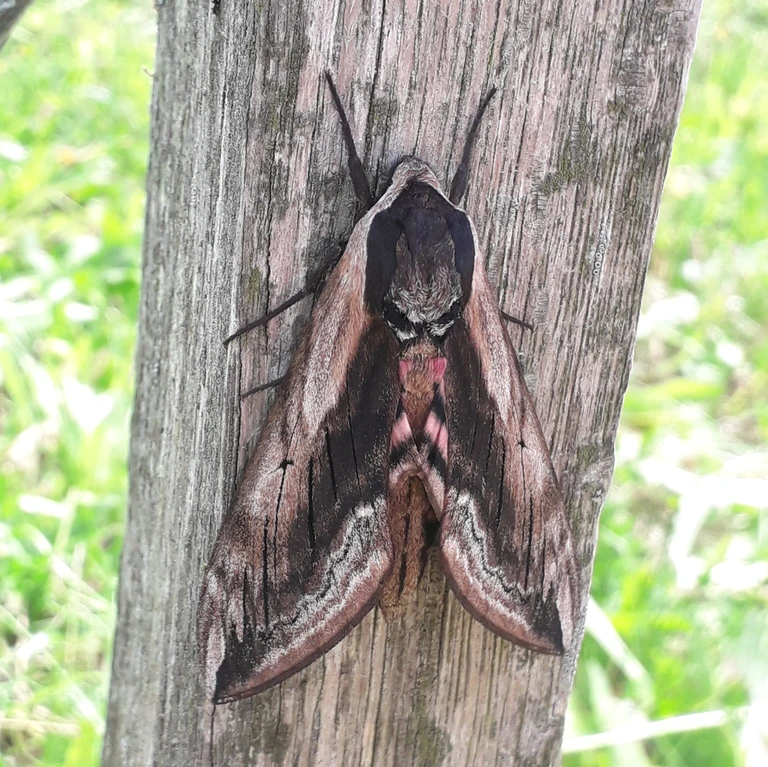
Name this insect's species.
Sphinx ligustri
